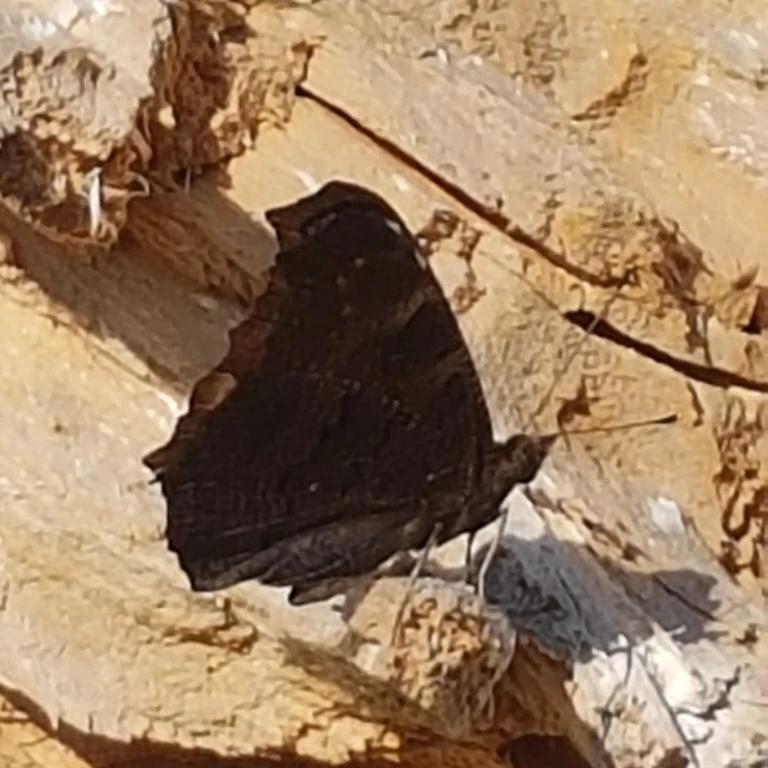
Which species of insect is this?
Aglais io
